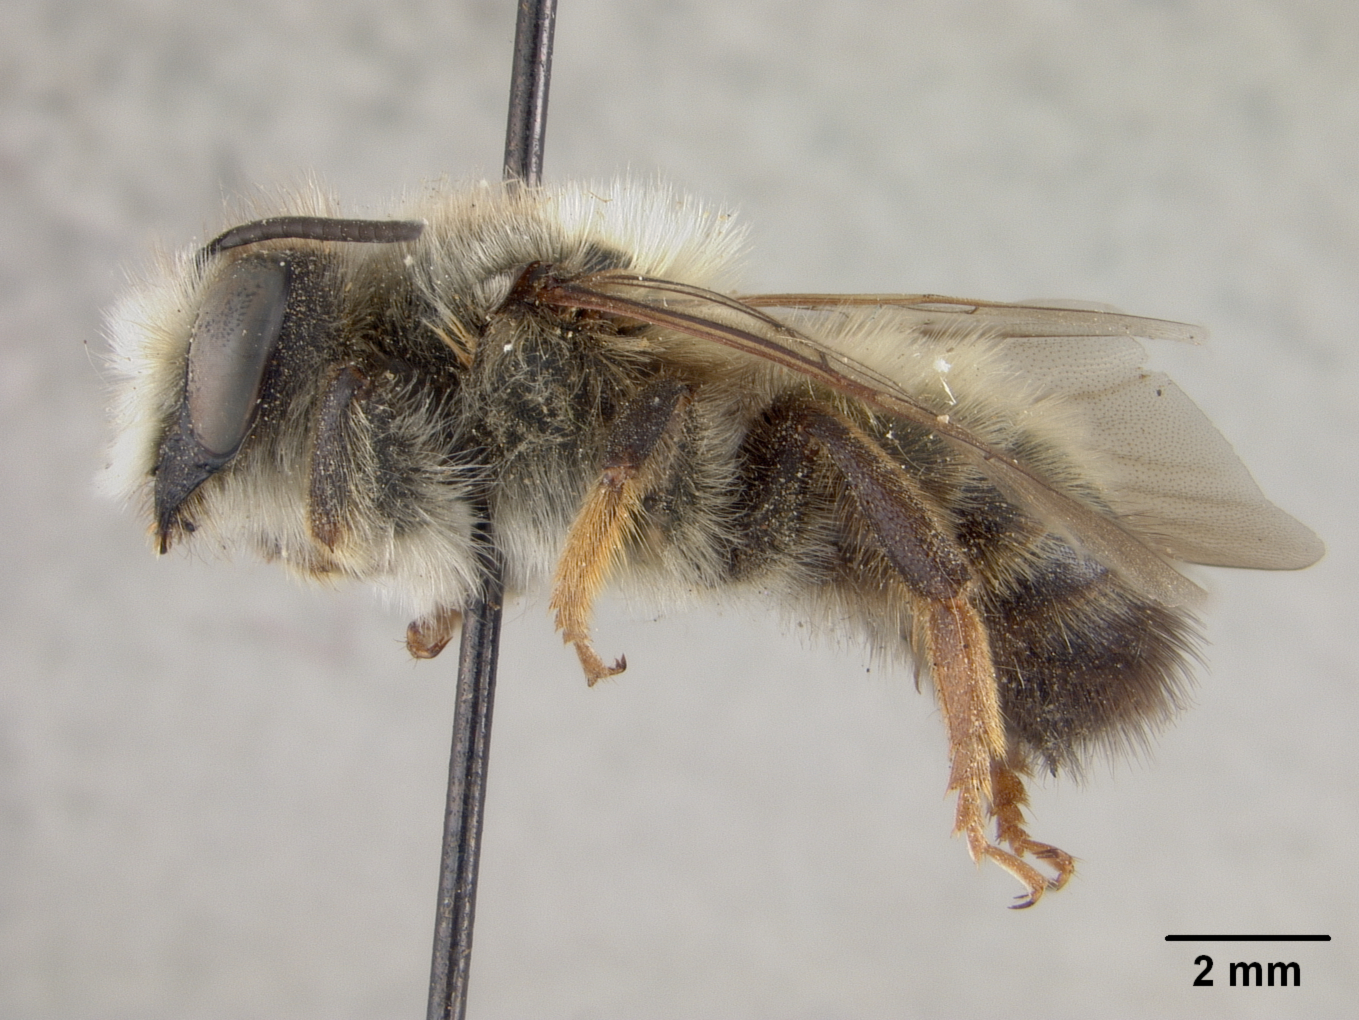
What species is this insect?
Megachile pamirensis
